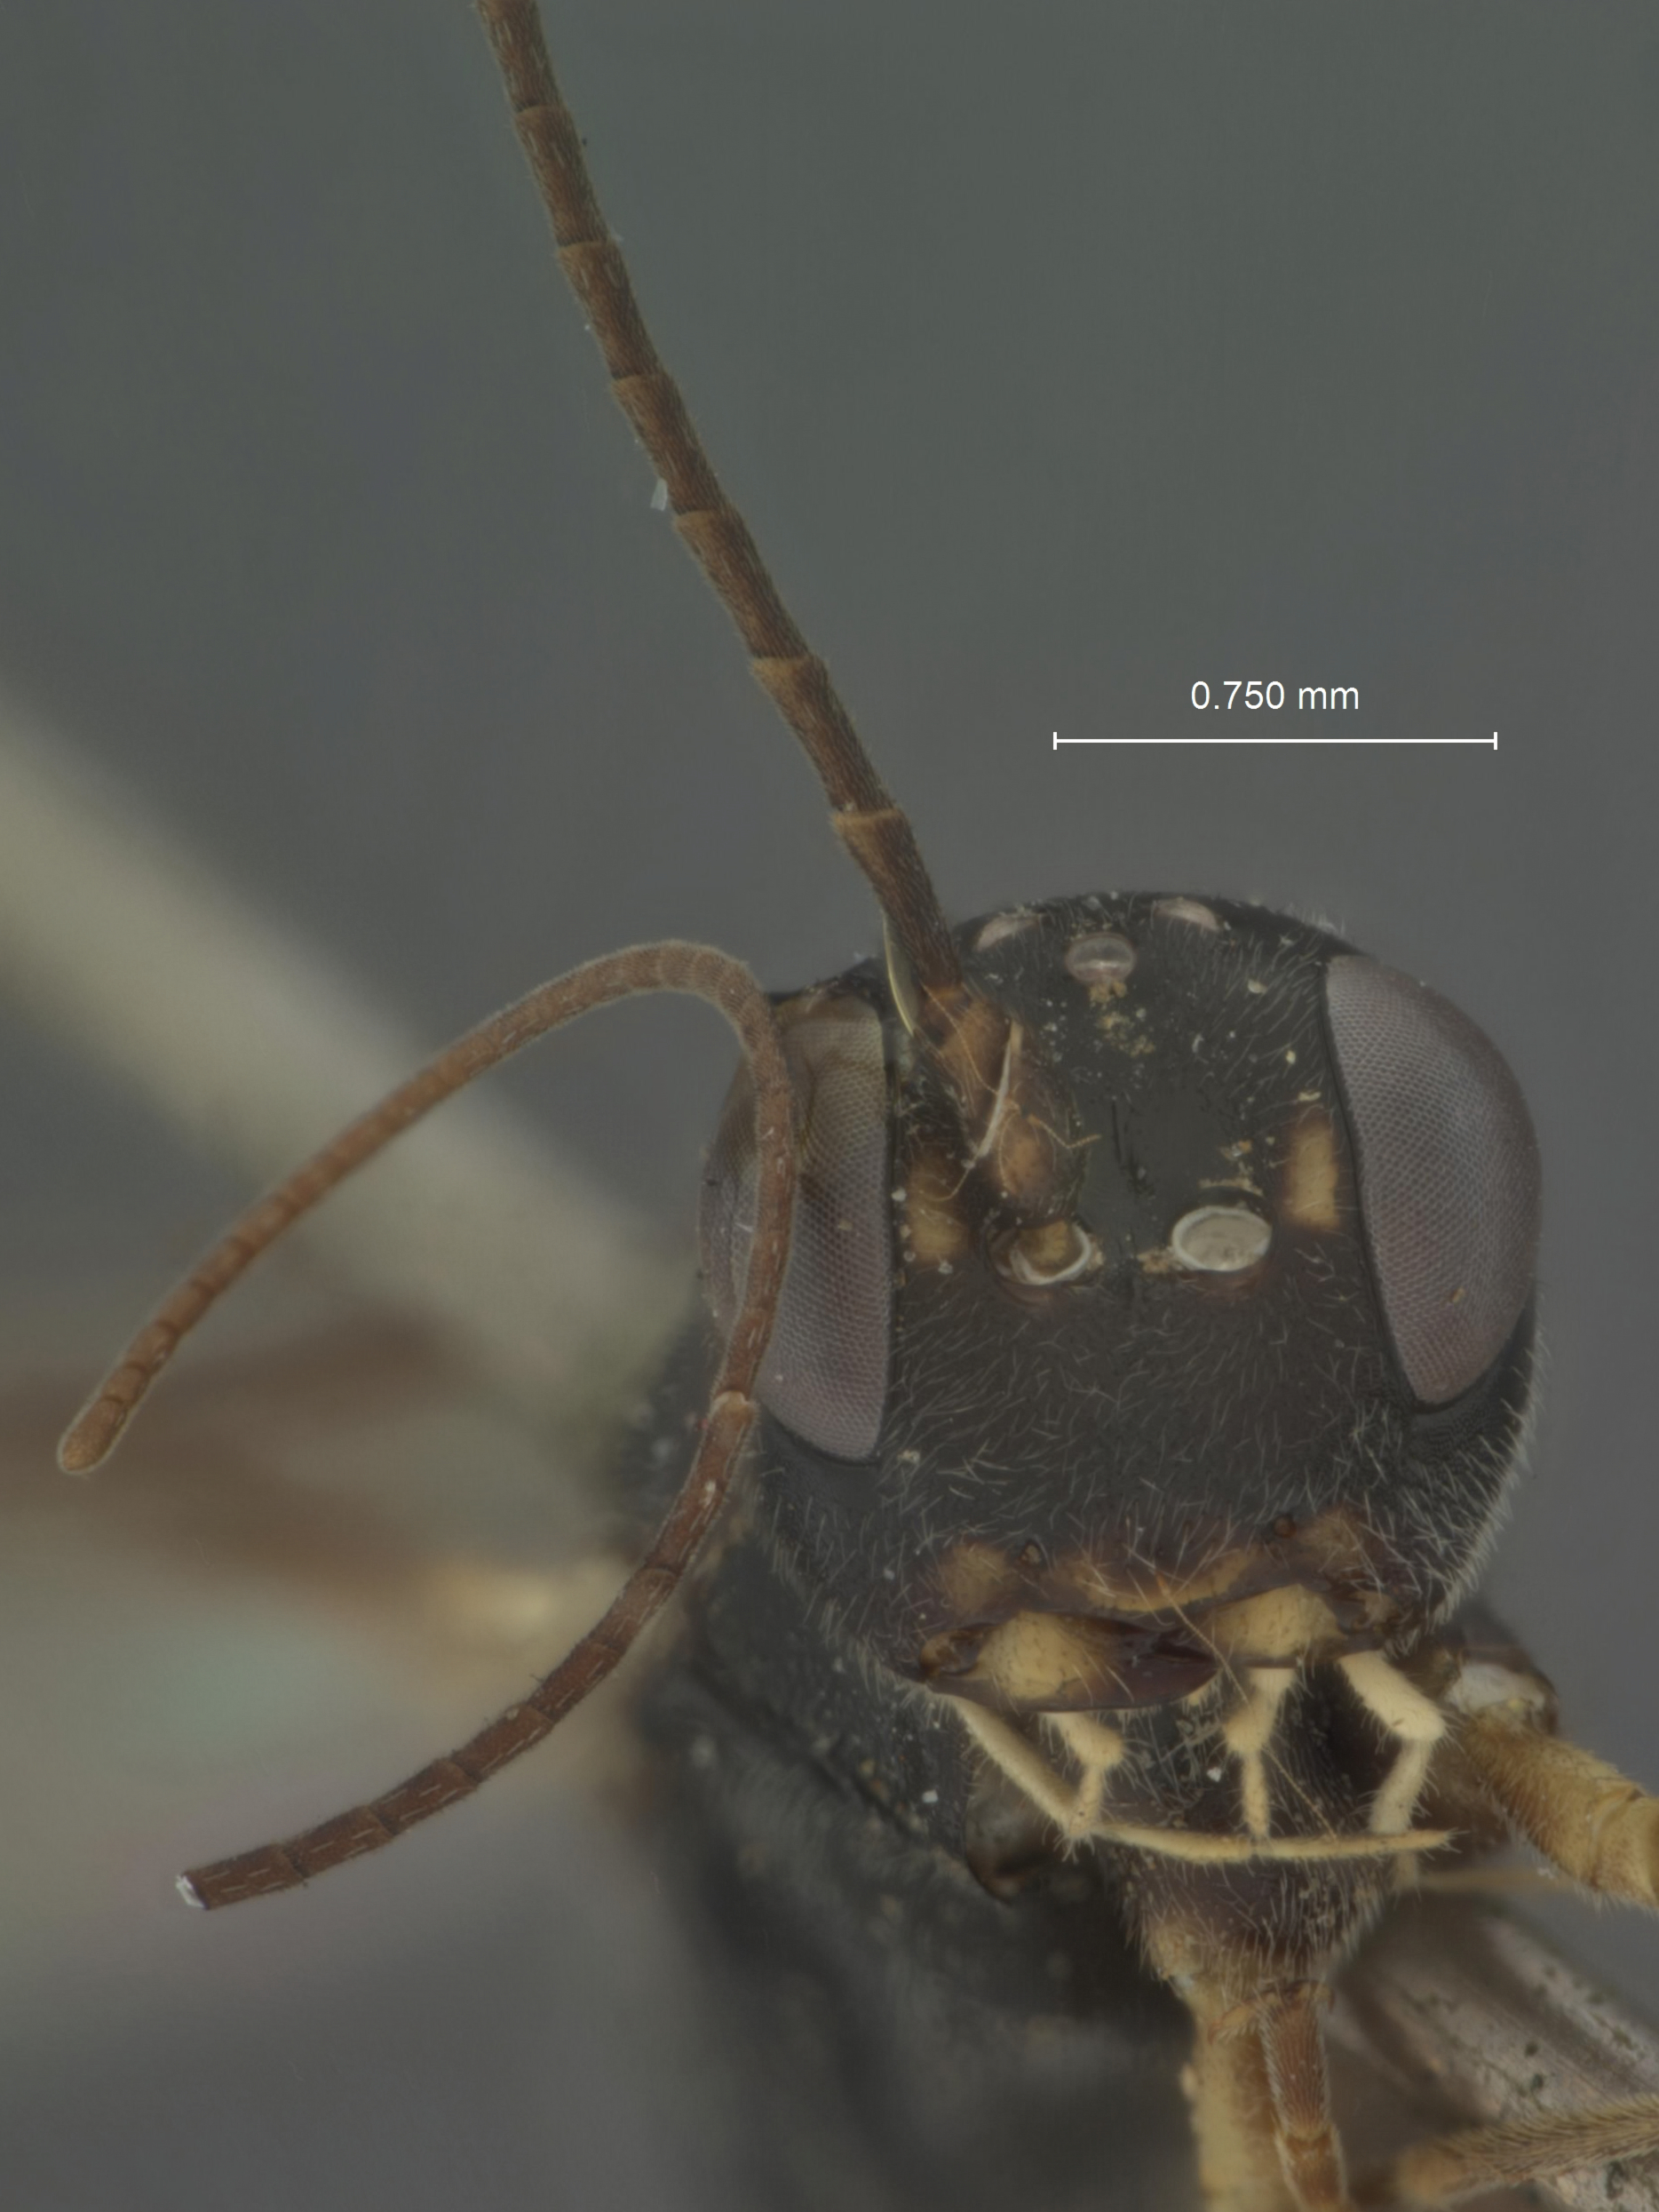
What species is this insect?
Cubocephalus atrocoxalis
